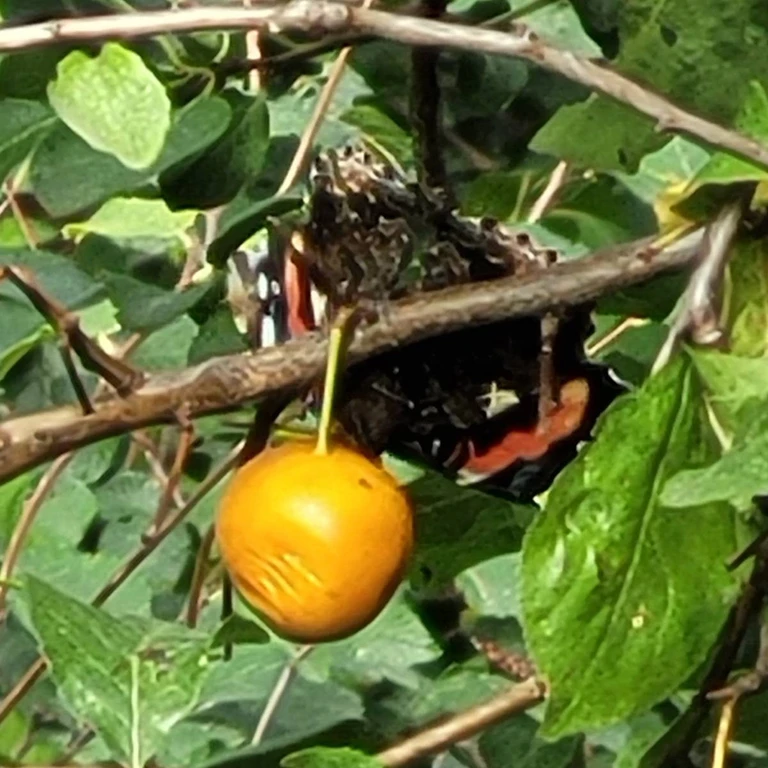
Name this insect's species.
Vanessa atalanta
